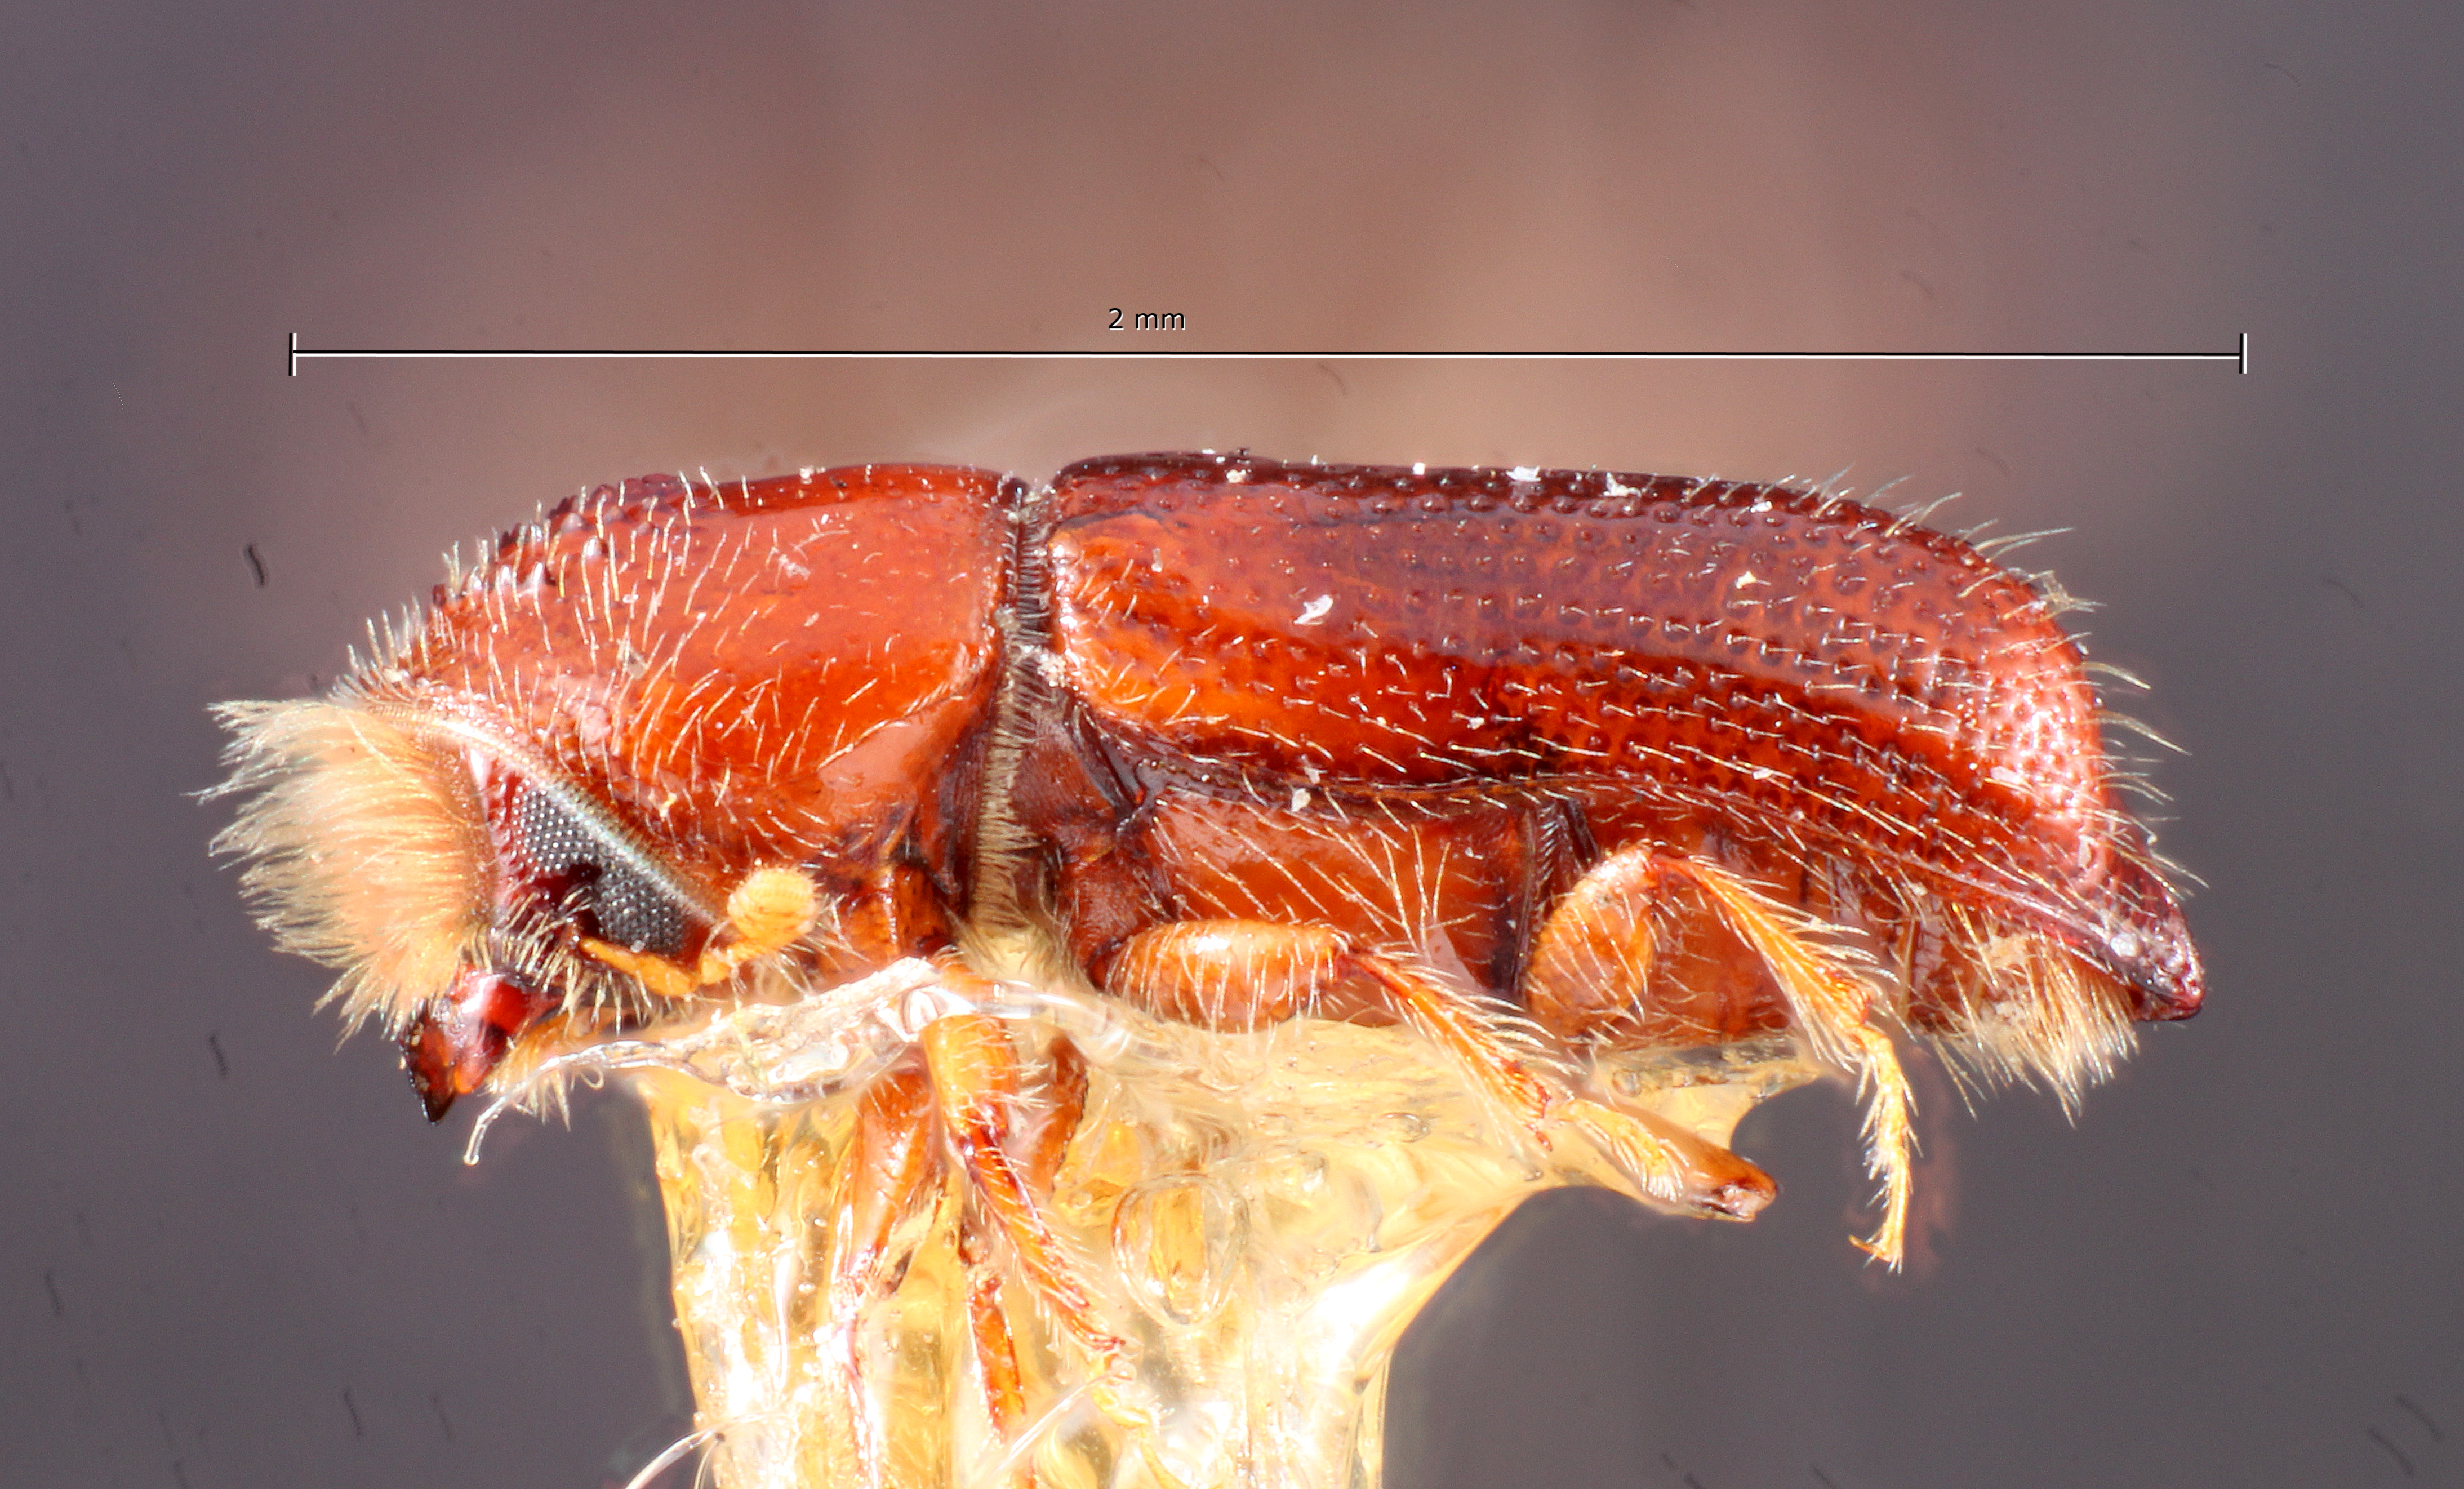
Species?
Pityophthorus acutus
